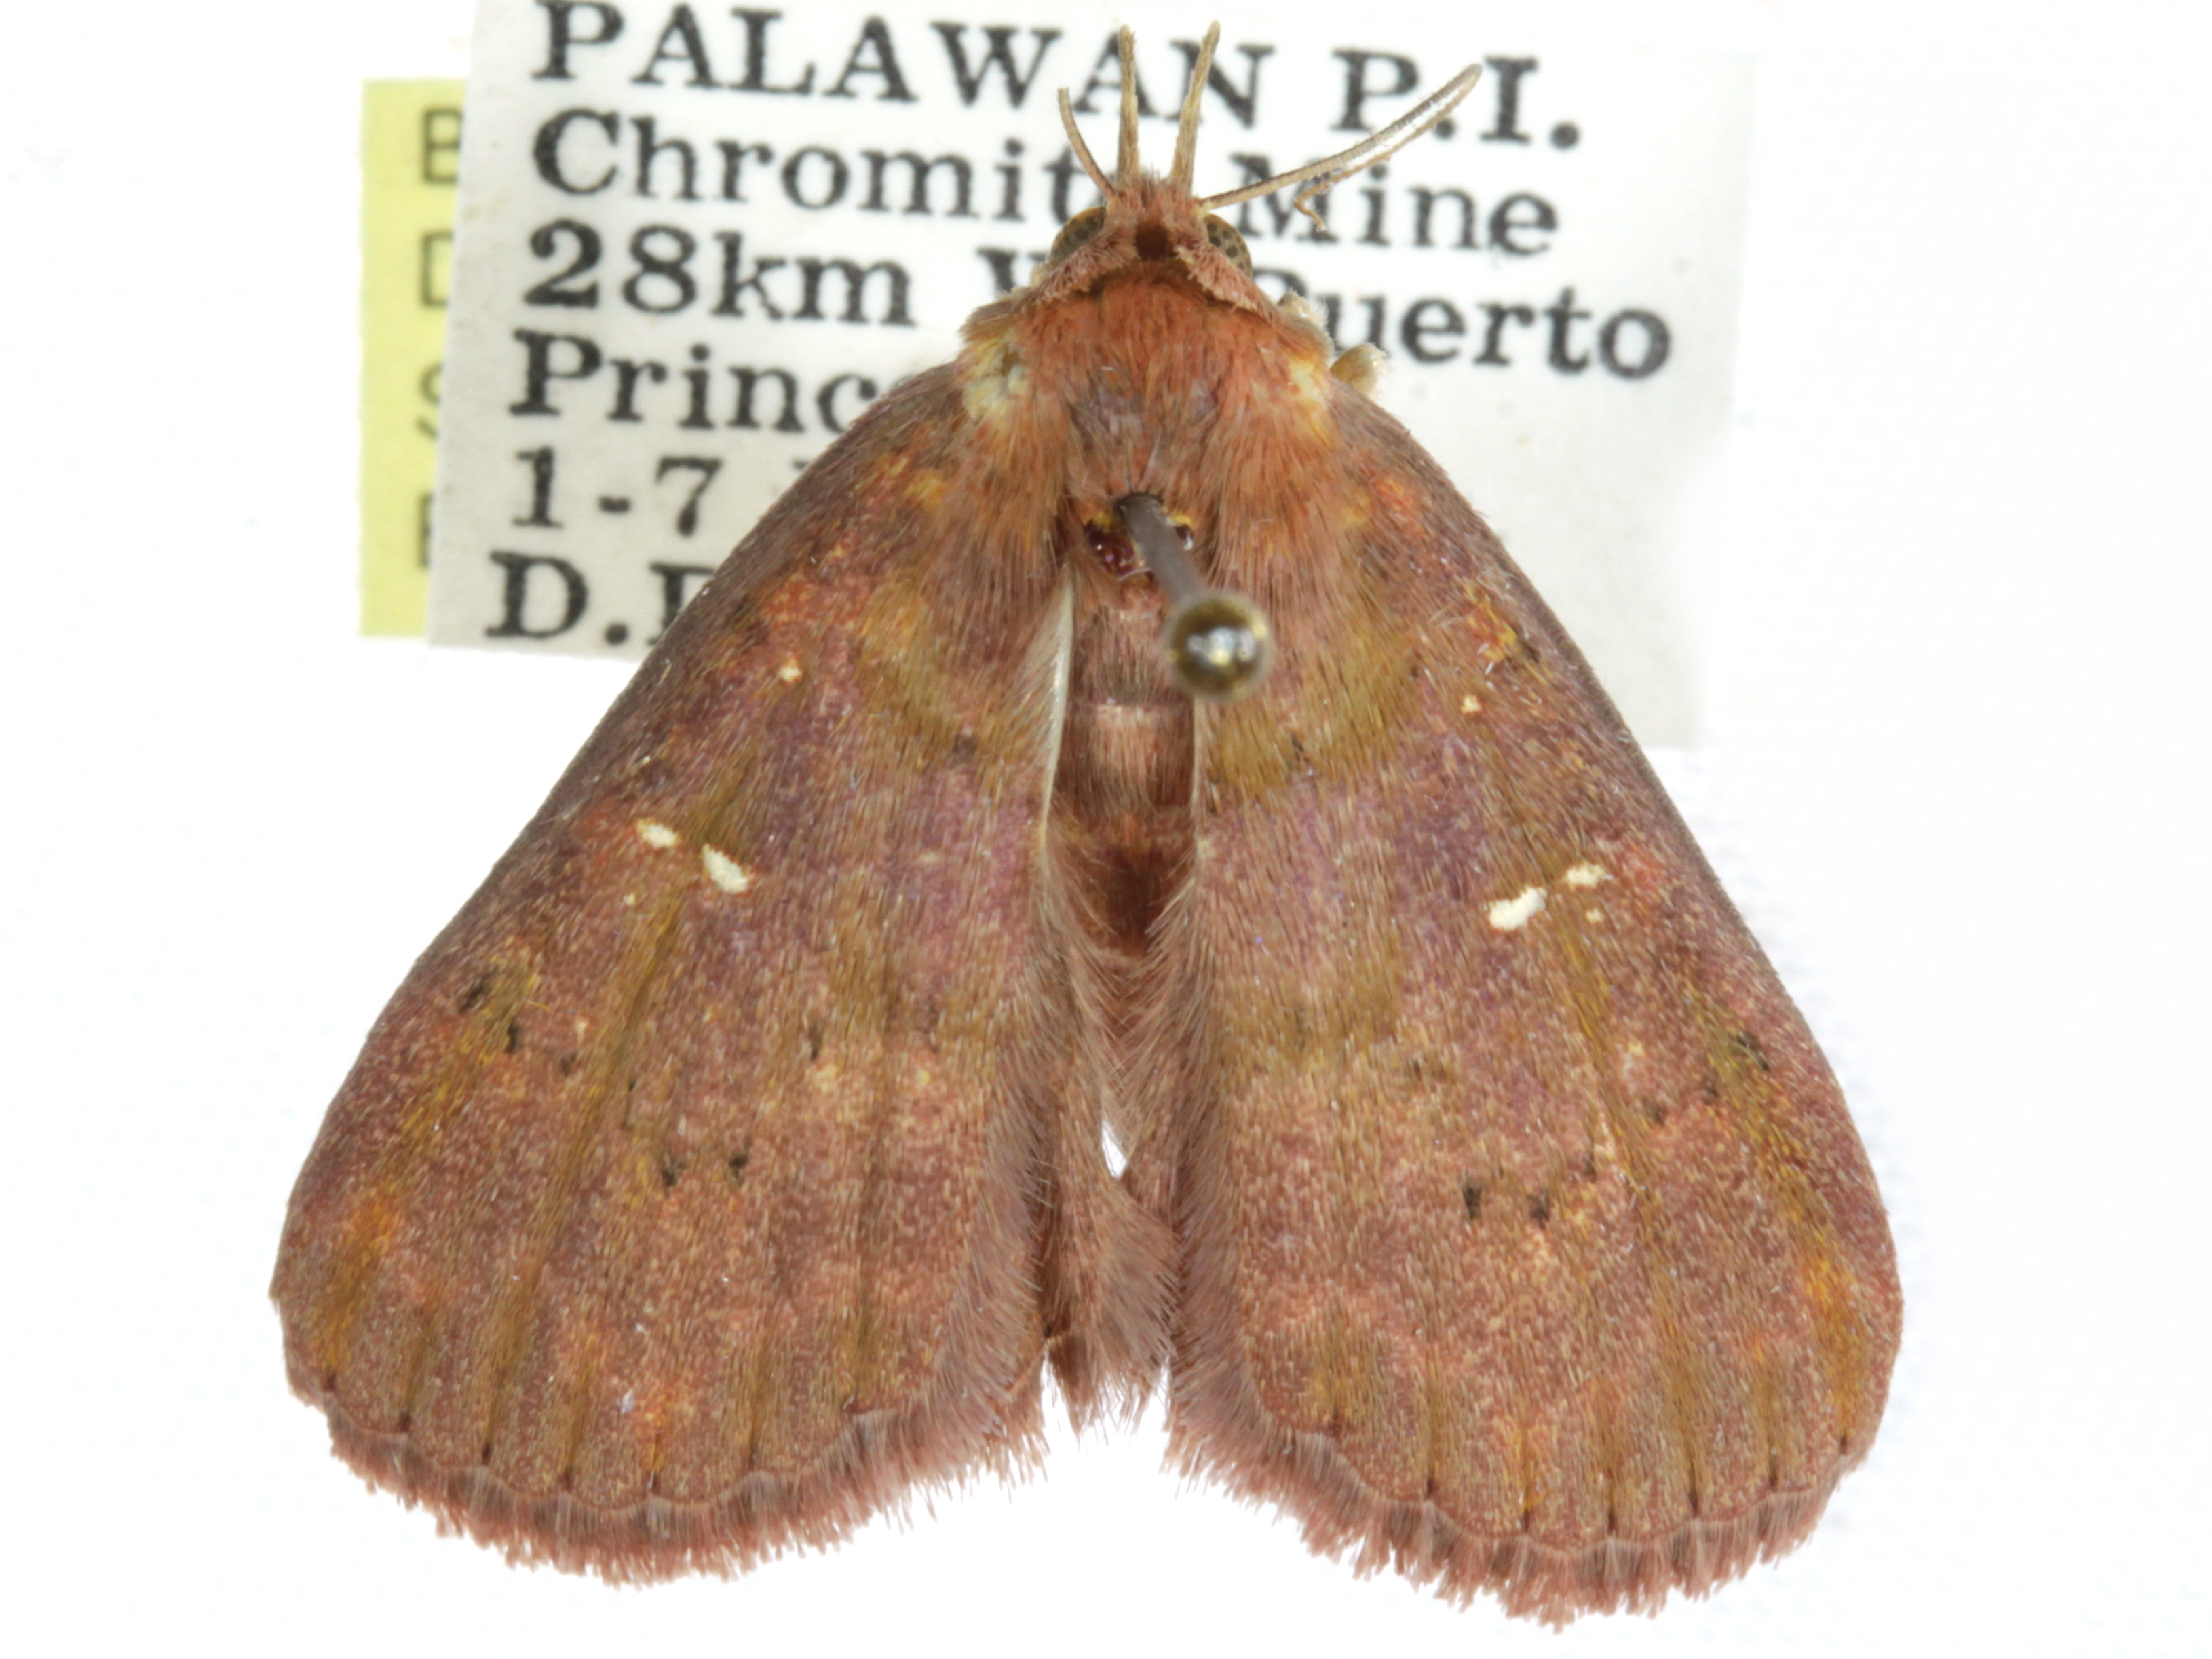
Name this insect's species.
Saroba brunnea
